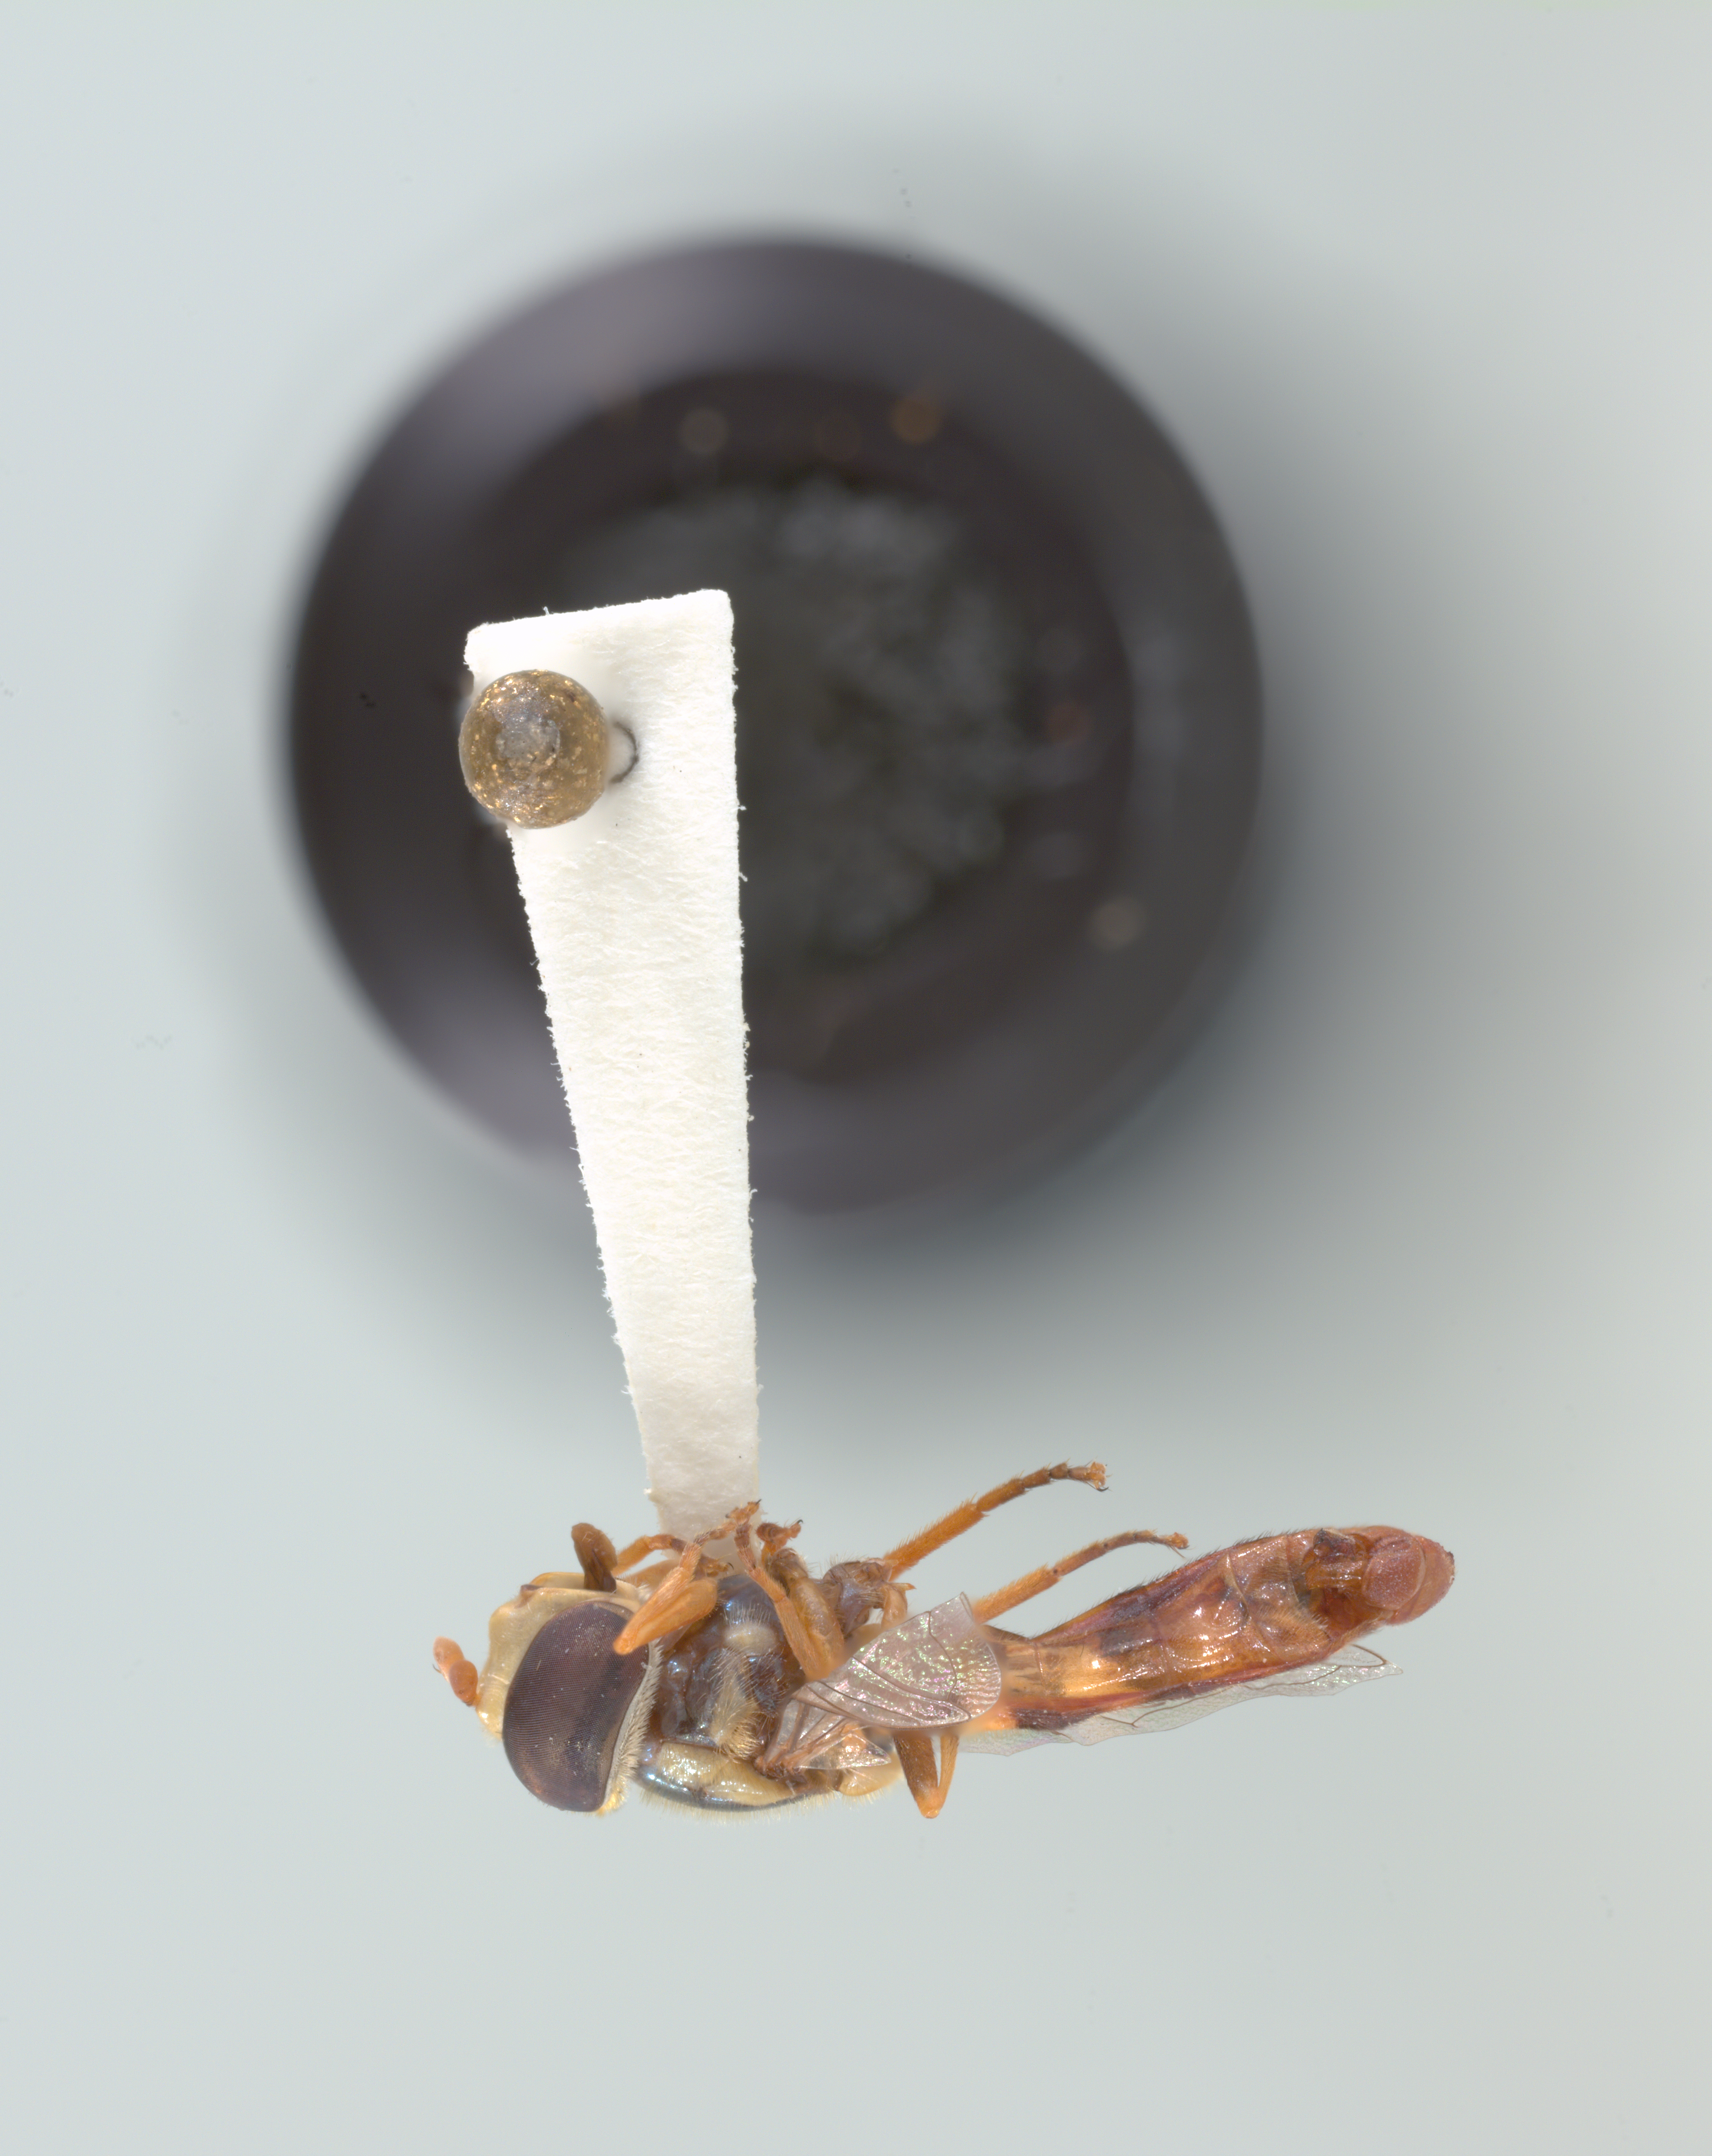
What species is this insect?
Ischiodon scutellaris
